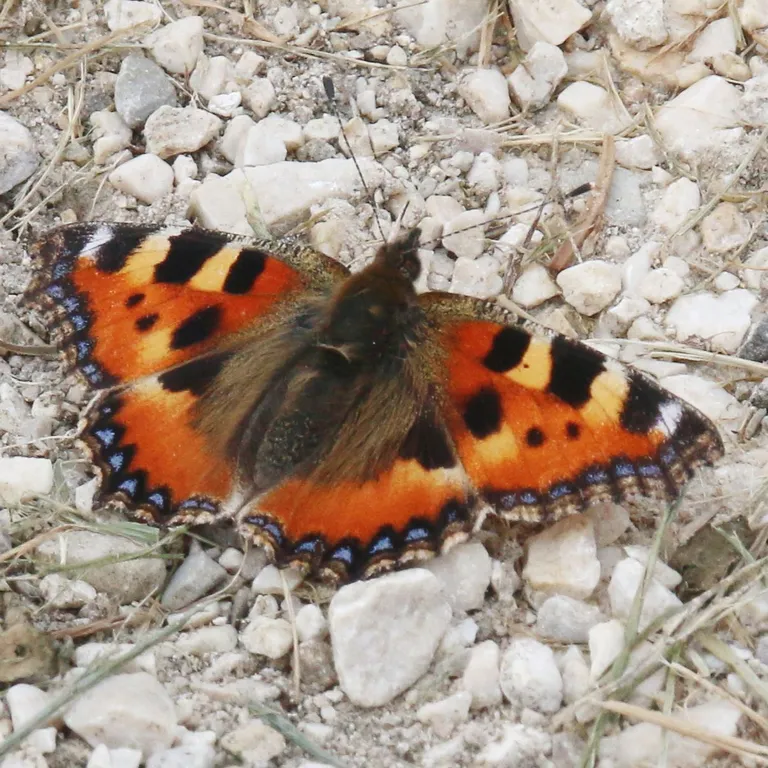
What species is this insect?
Aglais urticae
